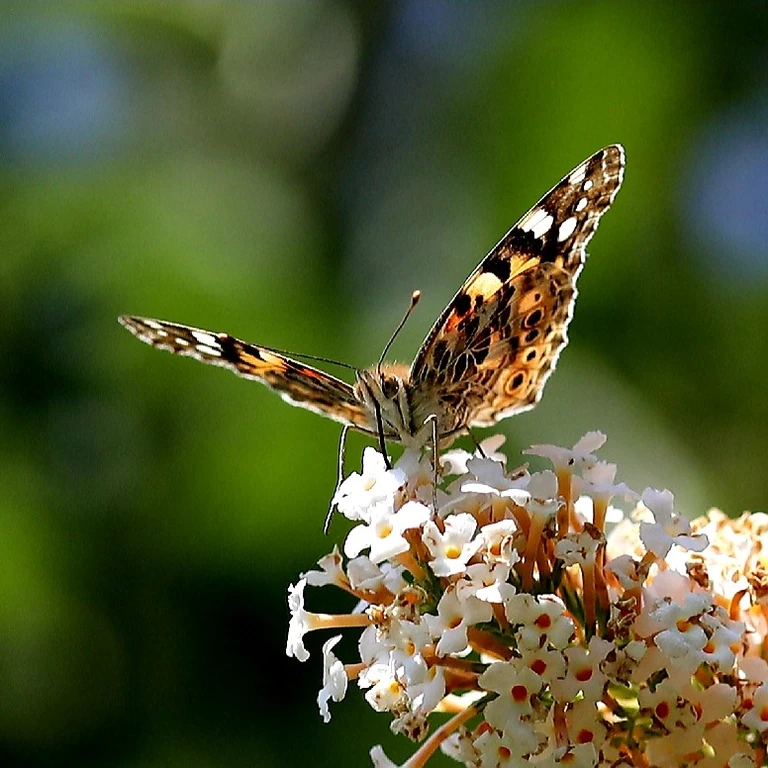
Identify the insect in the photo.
Vanessa cardui
